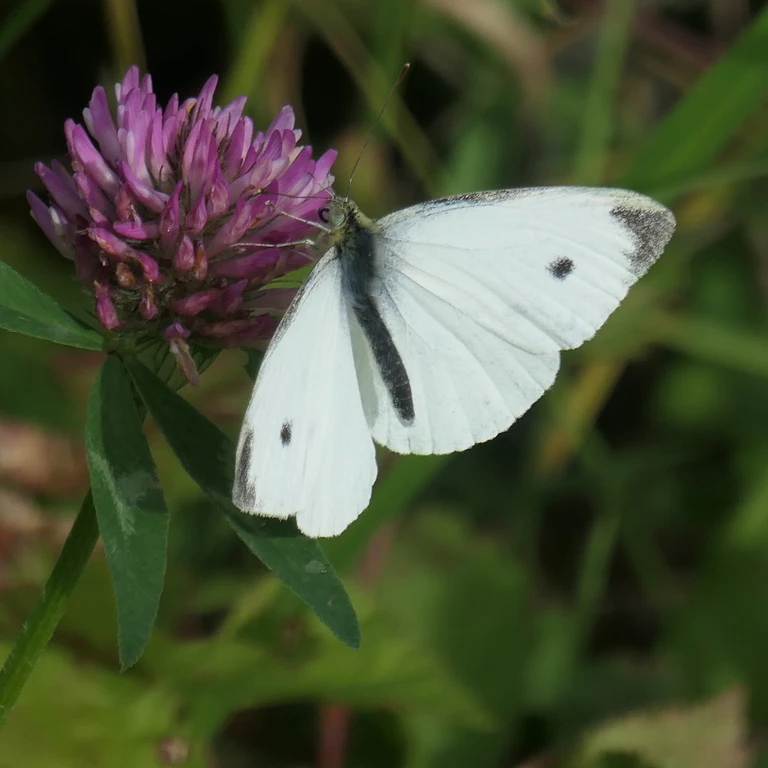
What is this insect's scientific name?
Pieris rapae
